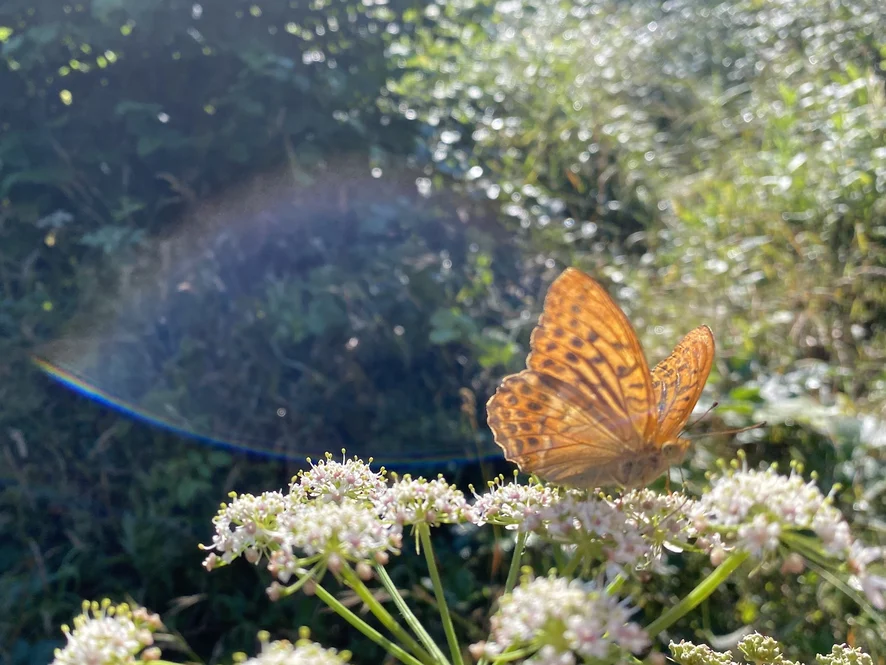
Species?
Argynnis paphia
